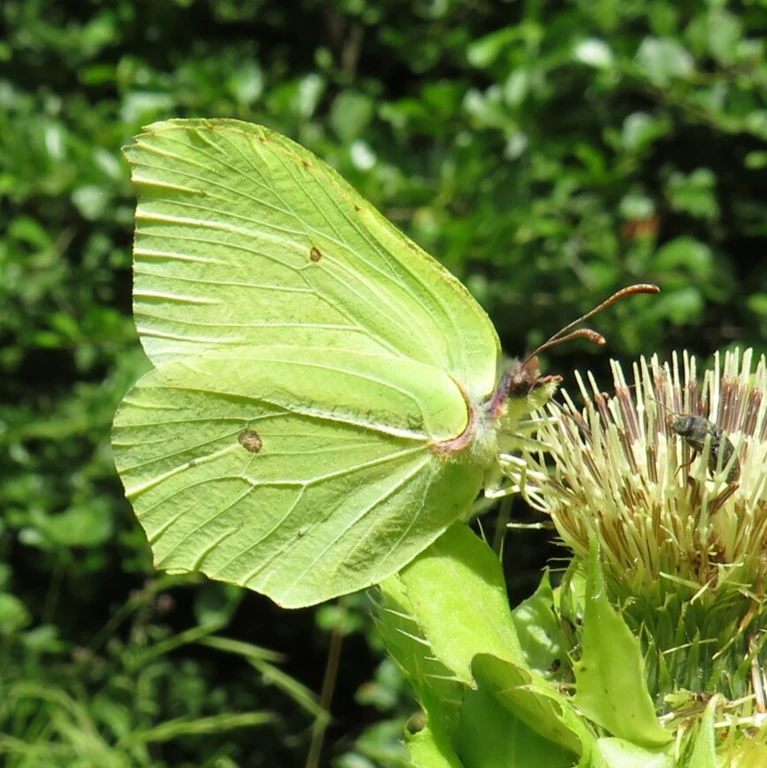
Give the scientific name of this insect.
Gonepteryx rhamni
